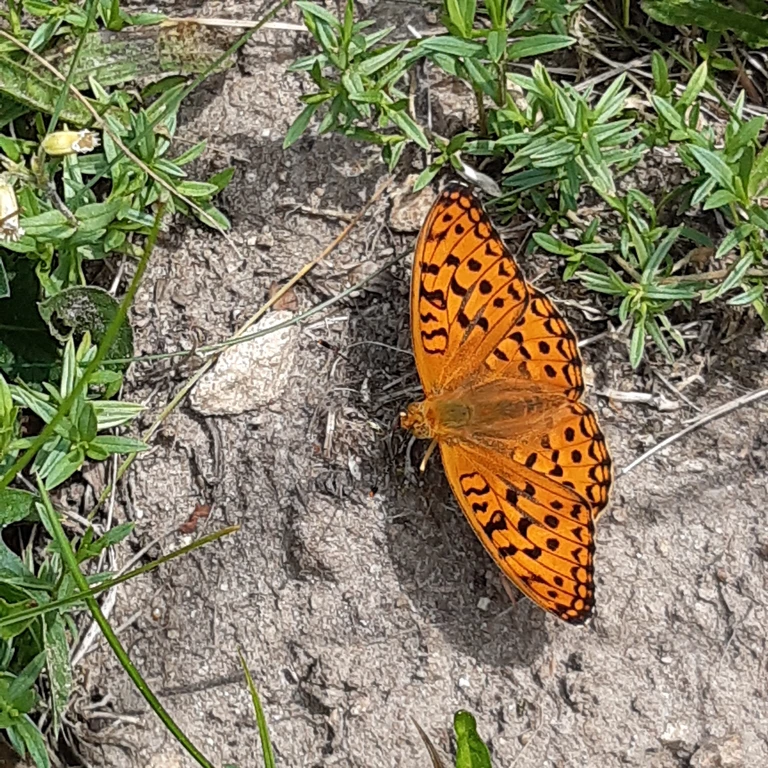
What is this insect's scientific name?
Fabriciana adippe
